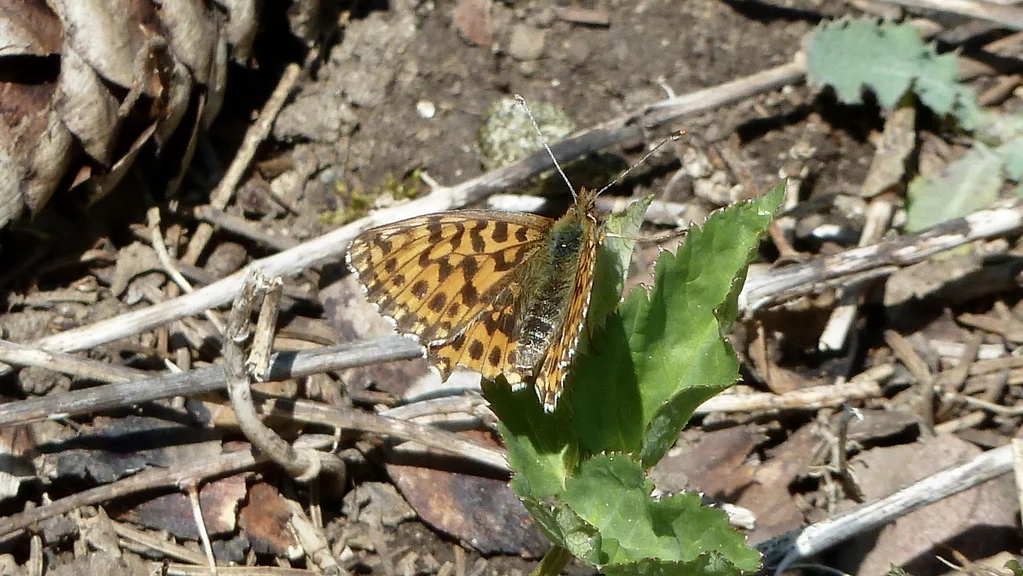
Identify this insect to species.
Boloria dia
